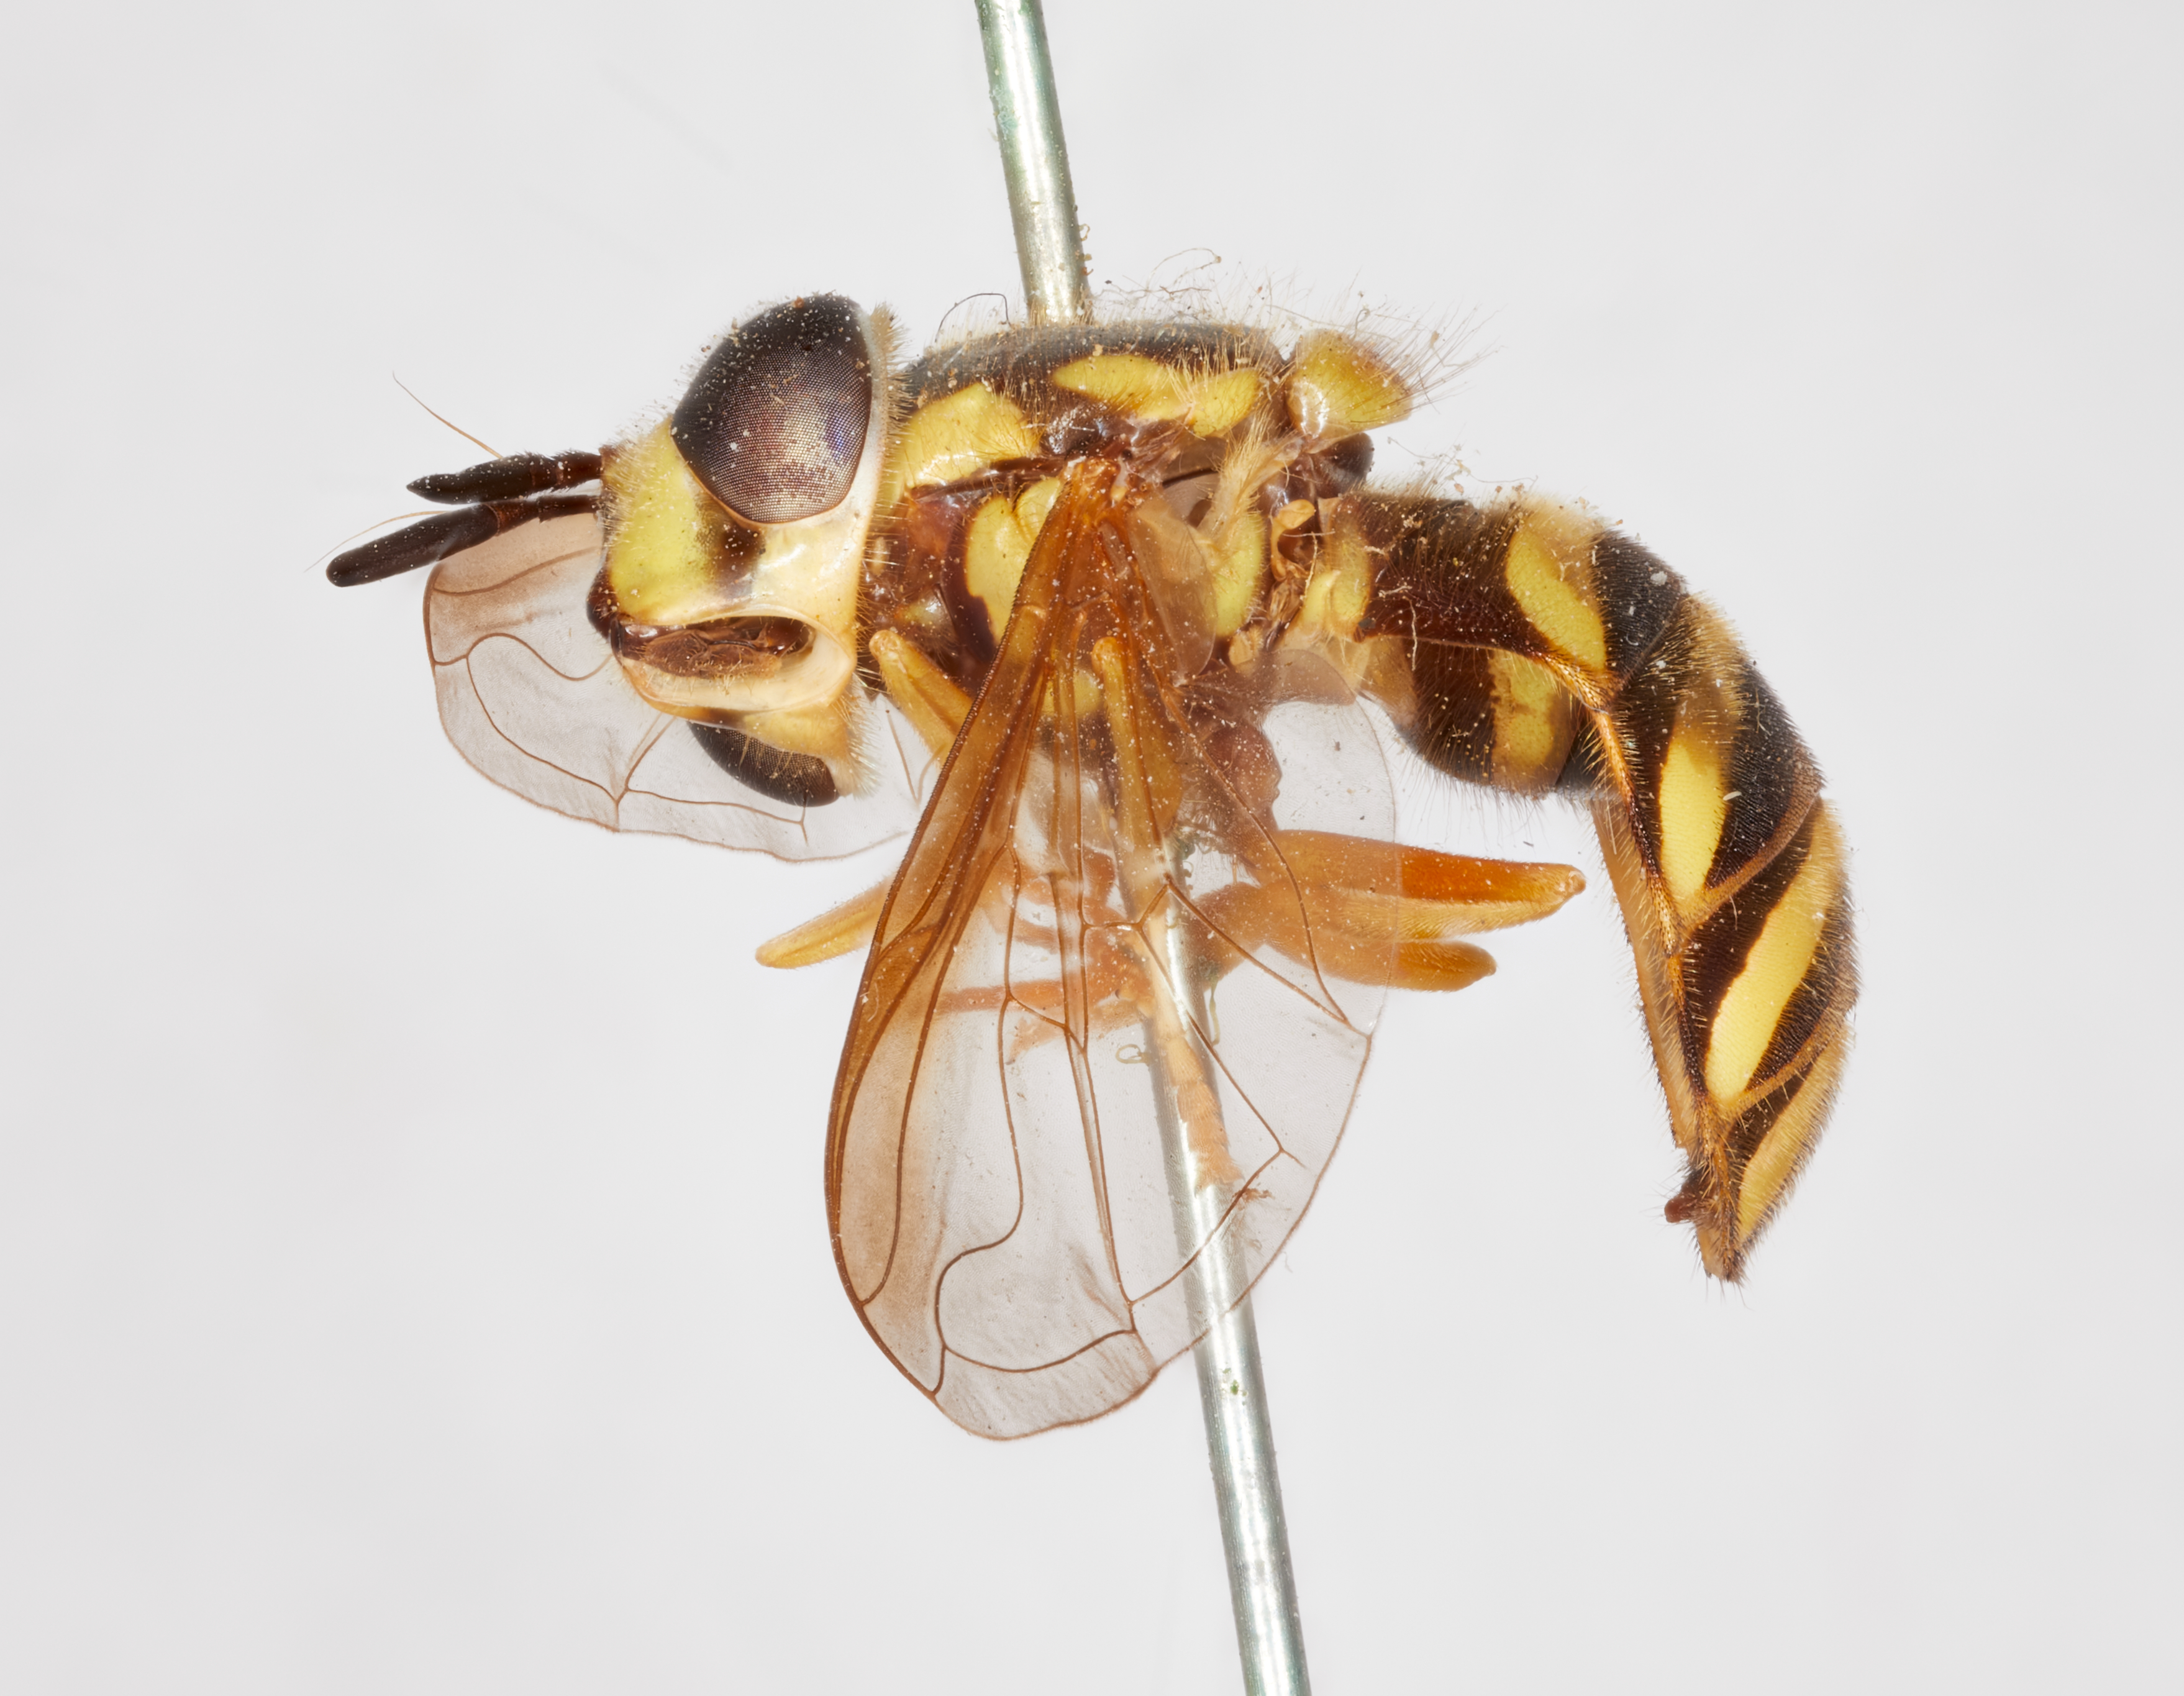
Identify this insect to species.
Chrysotoxum integre
